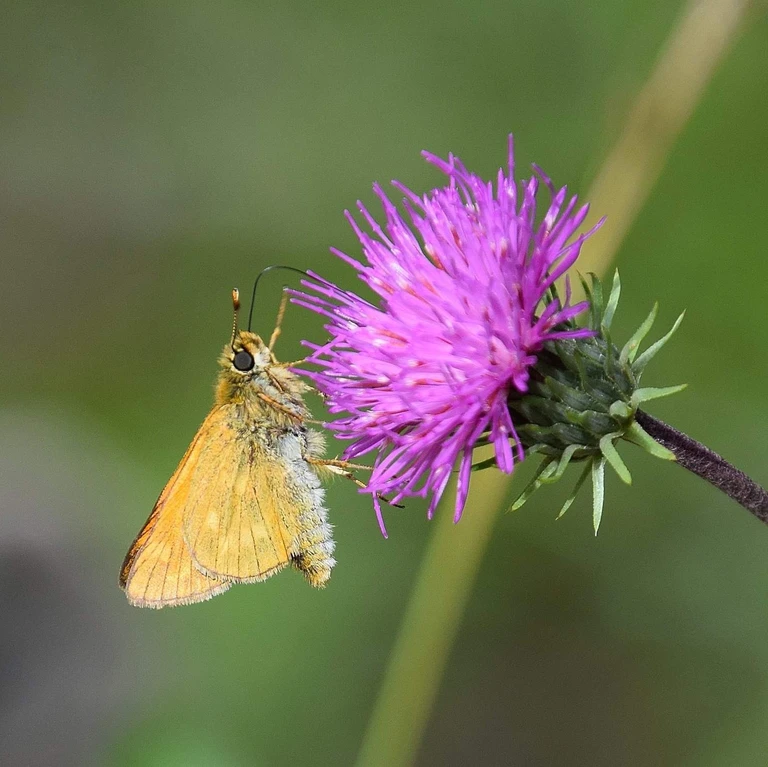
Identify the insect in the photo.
Ochlodes sylvanus (also Ochlodes venata)
